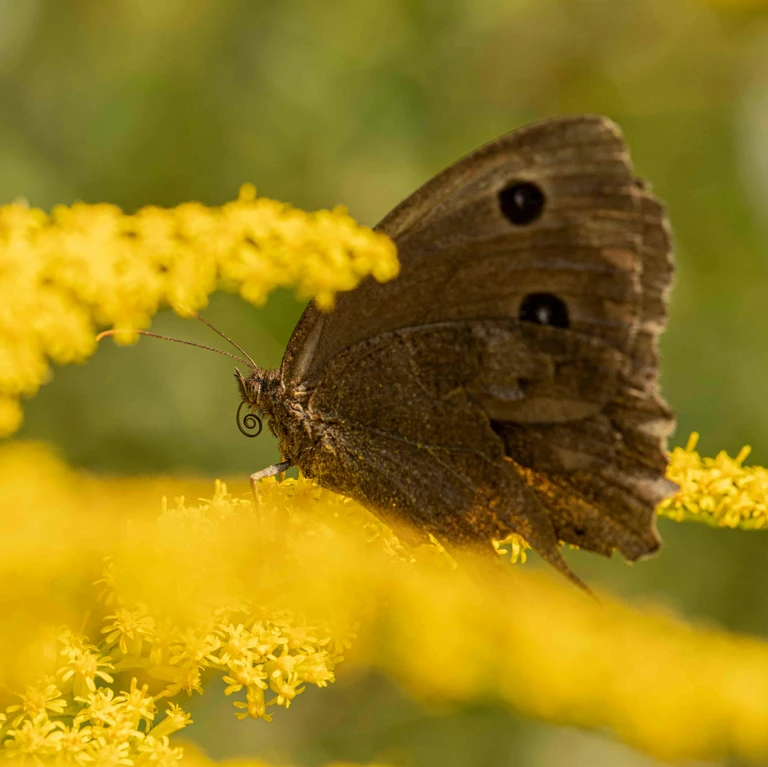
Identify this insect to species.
Minois dryas
